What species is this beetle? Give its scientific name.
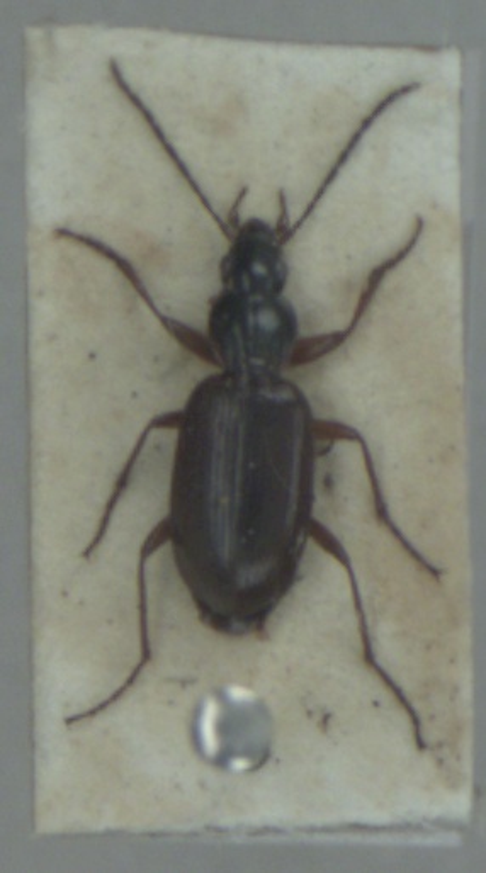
Agonum thoreyi
